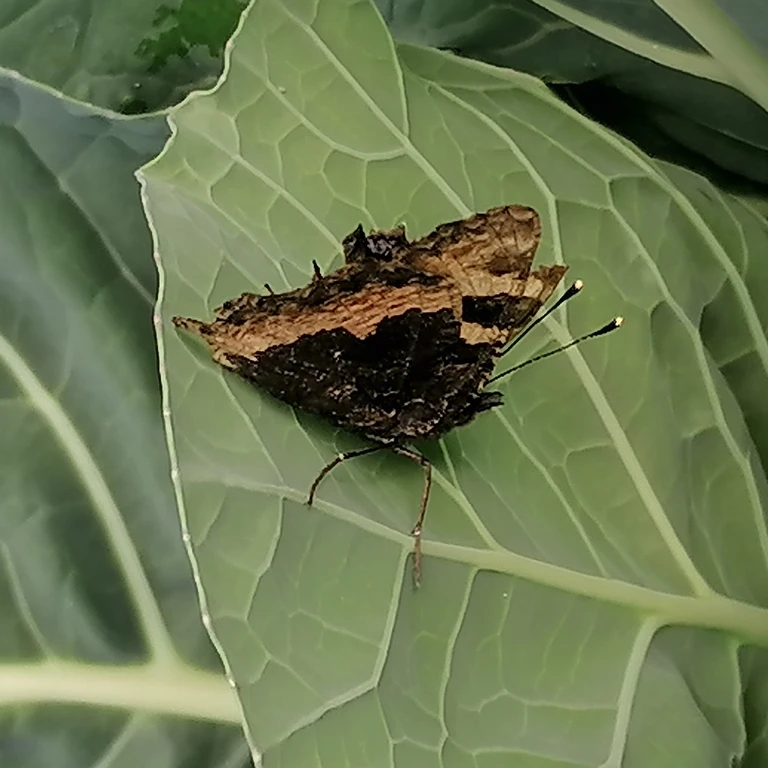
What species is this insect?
Aglais urticae
